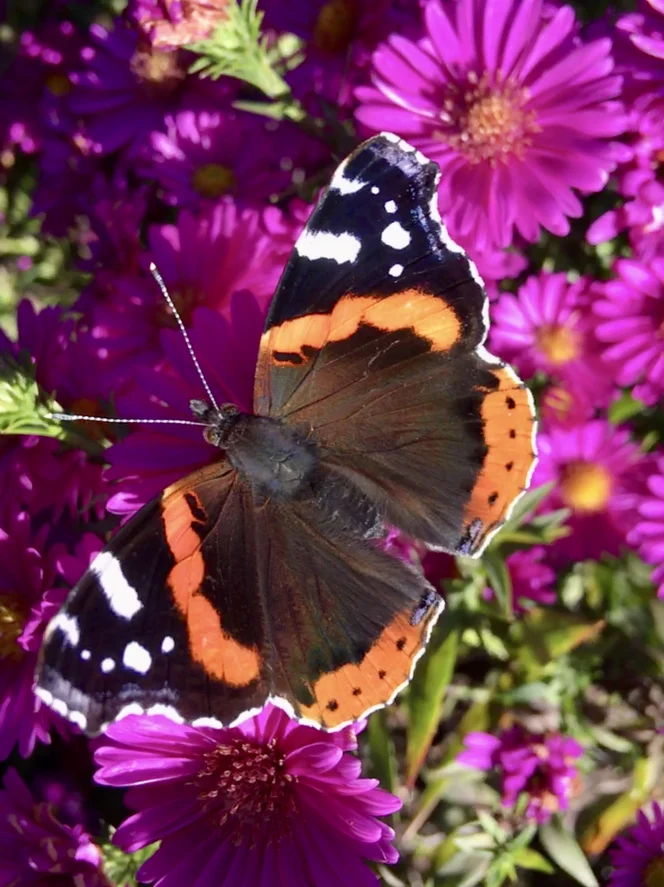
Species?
Vanessa atalanta
